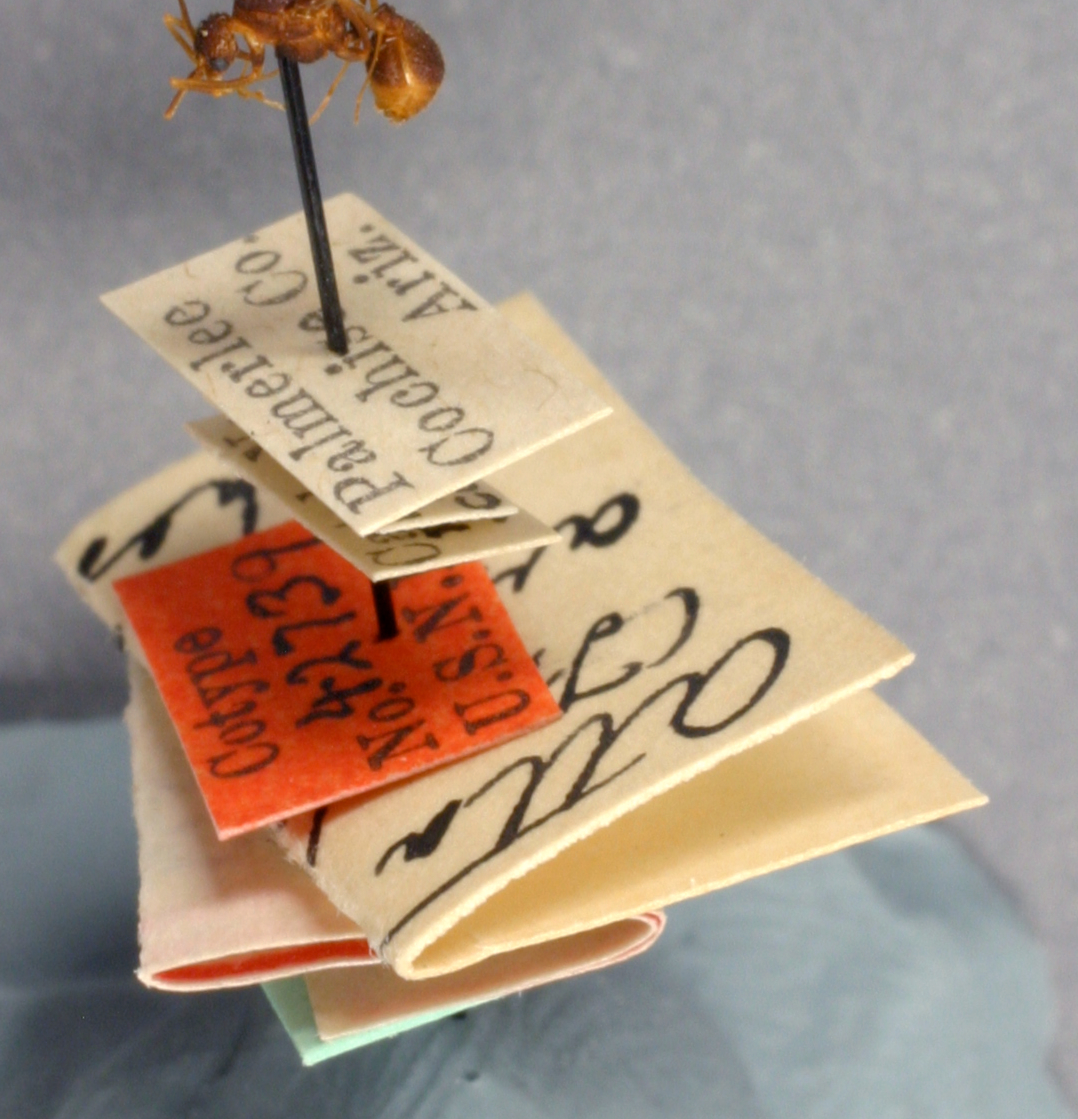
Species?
Atta arizonensis
